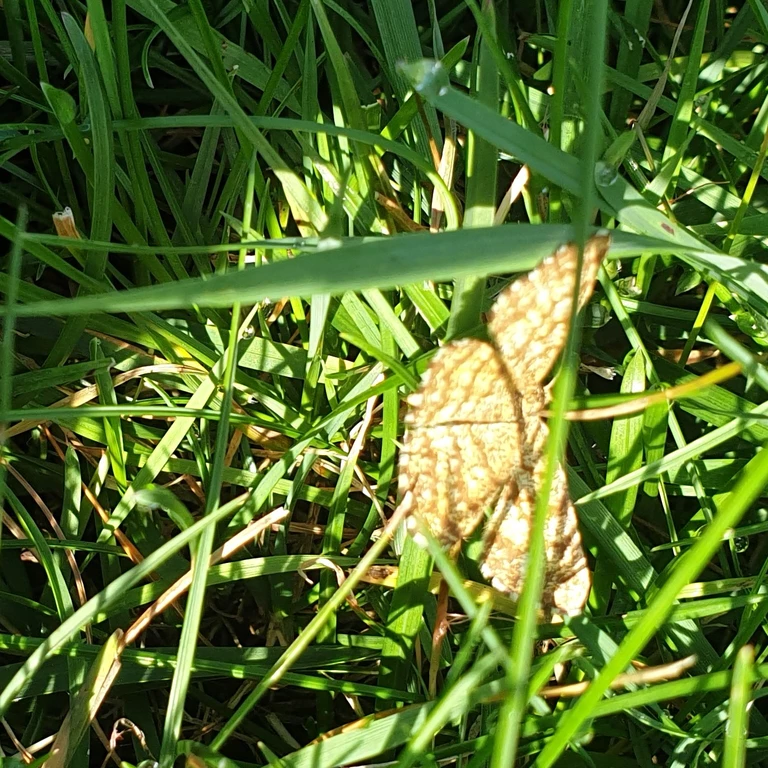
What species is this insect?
Ematurga atomaria
